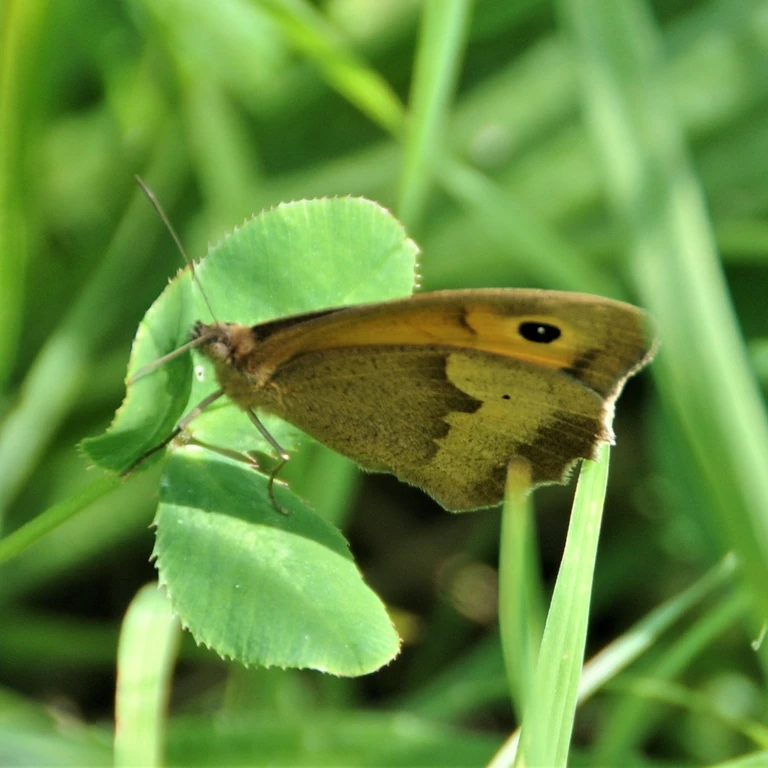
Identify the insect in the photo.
Maniola jurtina
